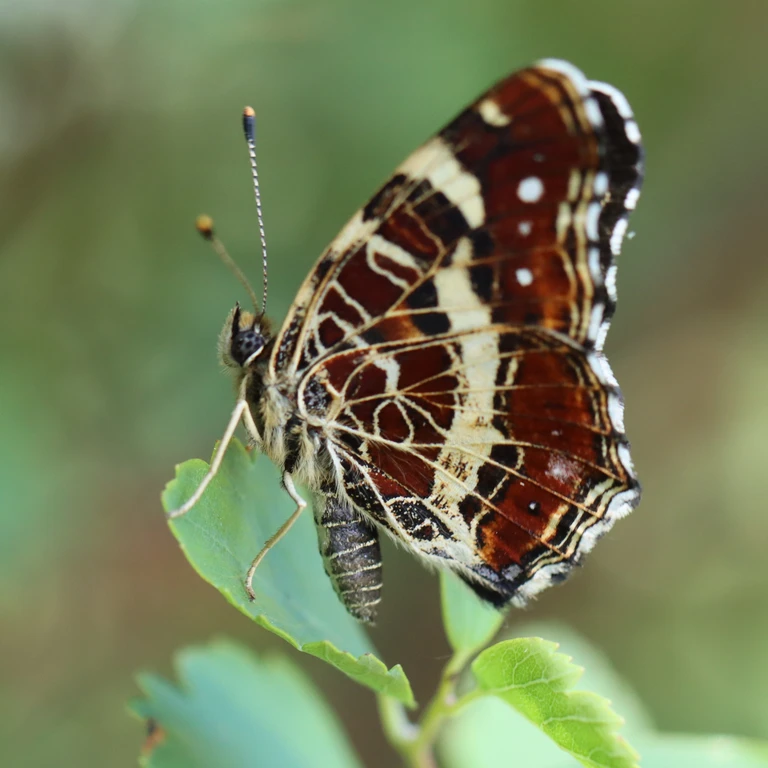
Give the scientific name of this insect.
Araschnia levana
